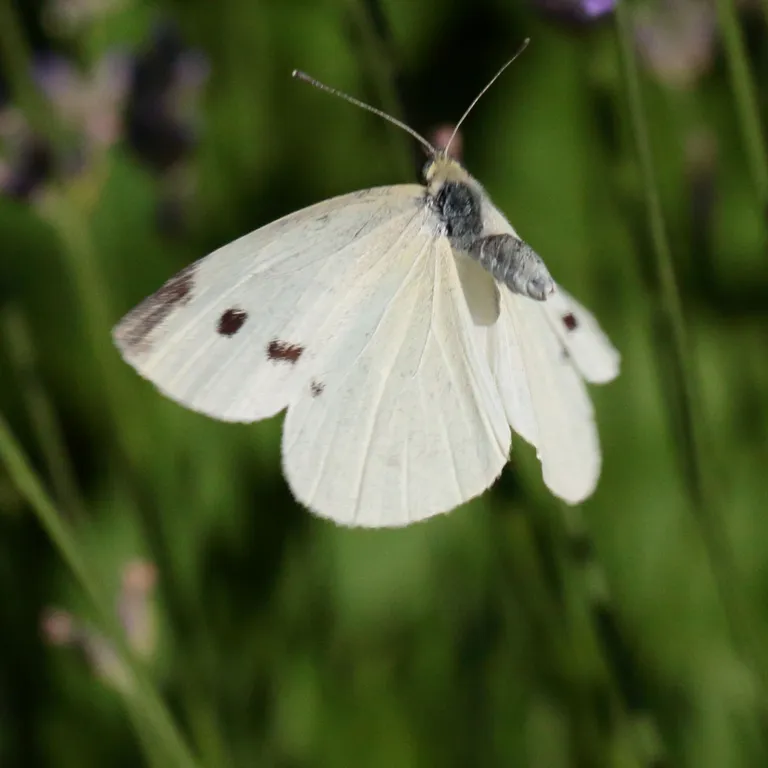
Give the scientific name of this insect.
Pieris rapae
